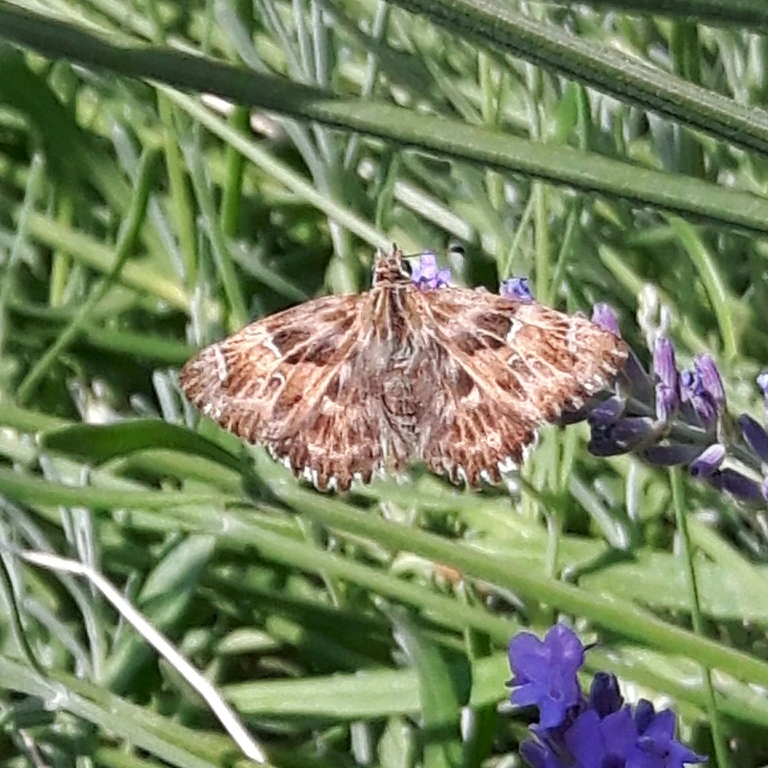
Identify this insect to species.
Carcharodus alceae
